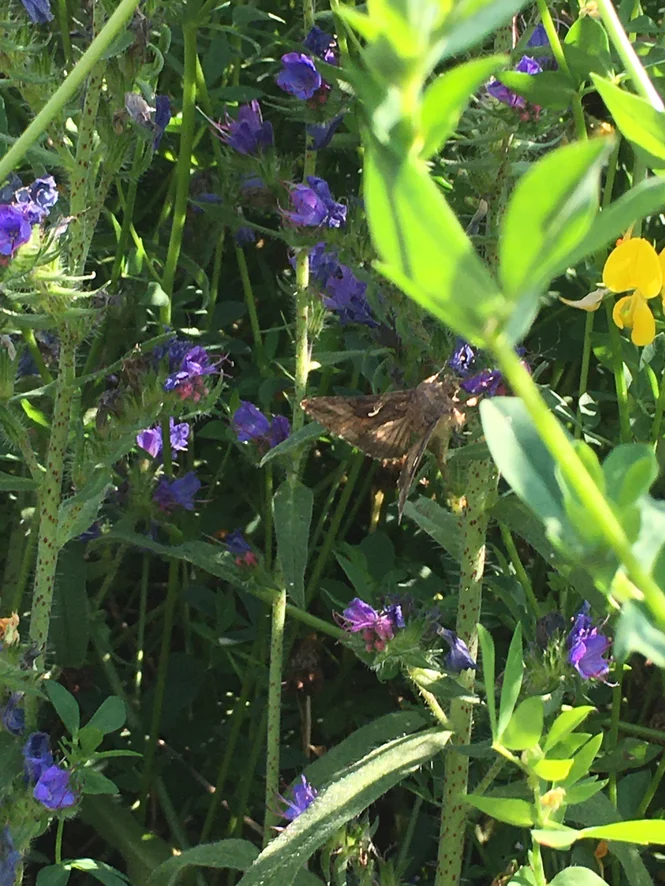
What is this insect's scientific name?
Autographa gamma
